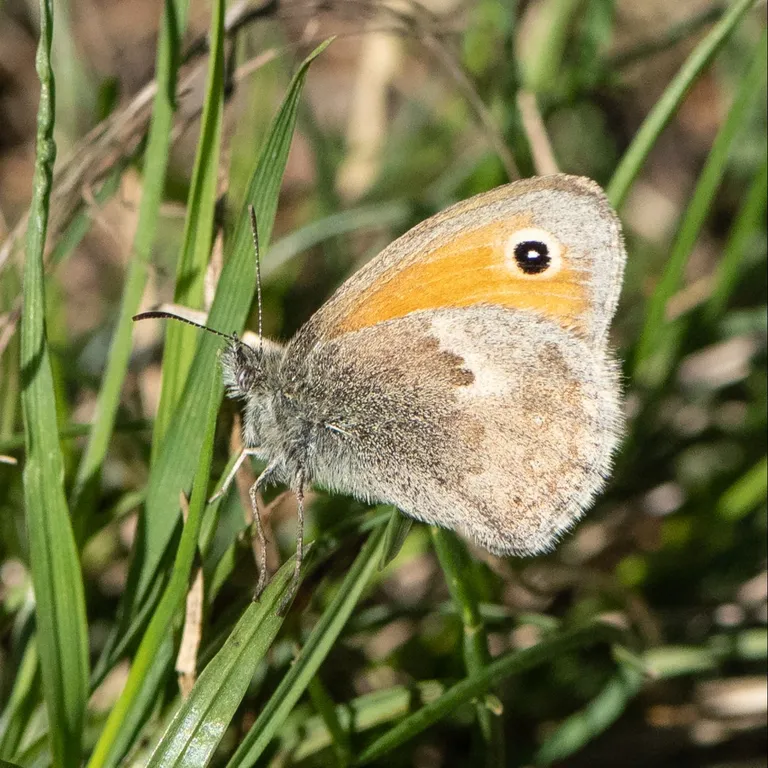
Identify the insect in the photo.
Coenonympha pamphilus
